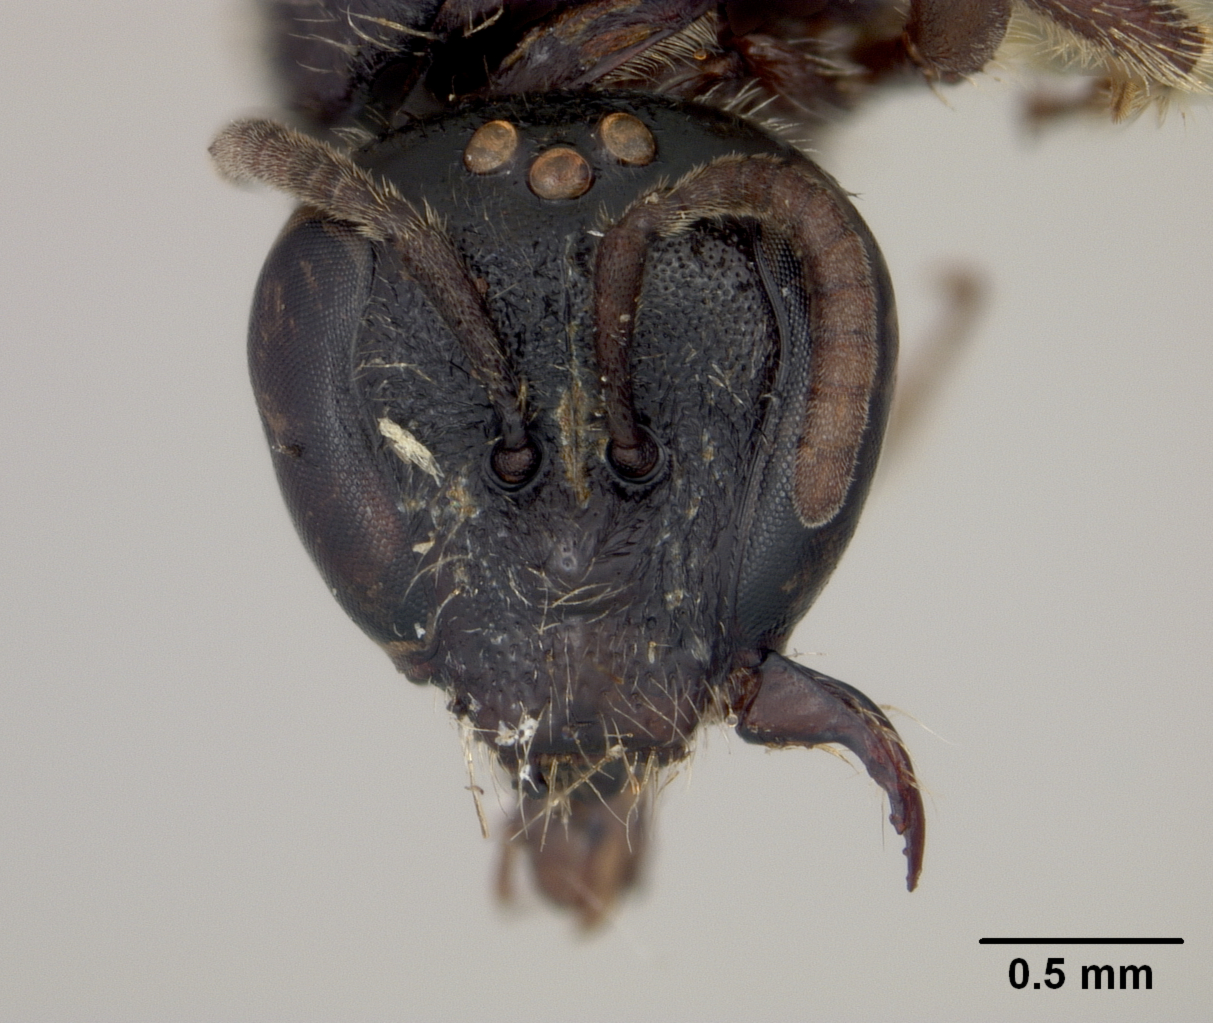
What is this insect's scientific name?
Halictus scintillans
